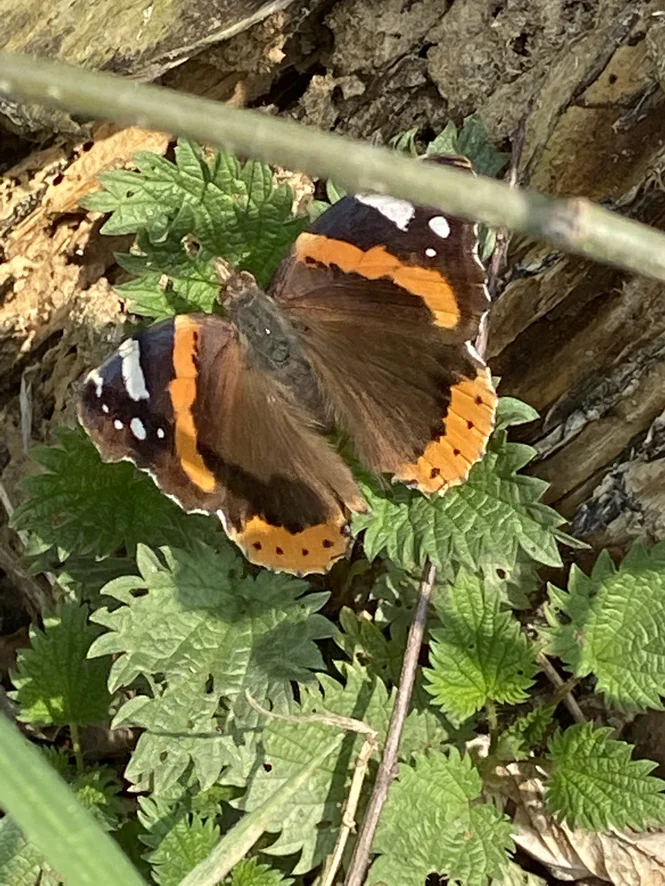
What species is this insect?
Vanessa atalanta
